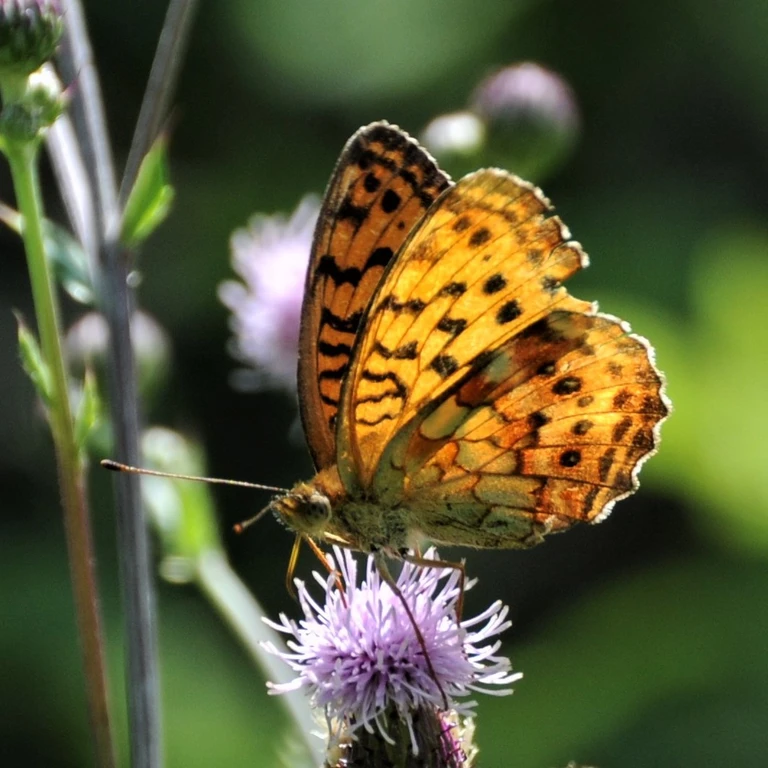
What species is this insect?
Brenthis daphne
